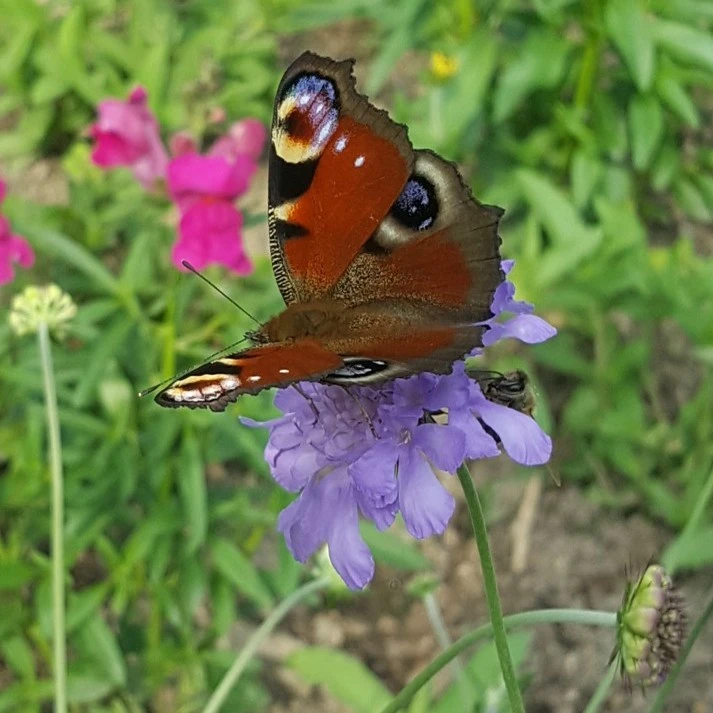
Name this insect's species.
Aglais io
